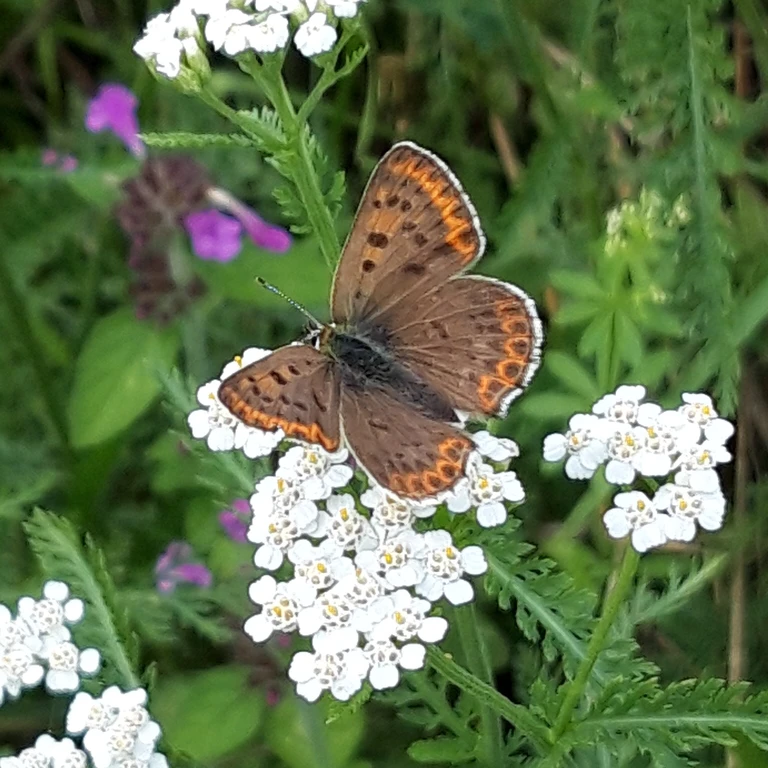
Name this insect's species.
Lycaena tityrus (also Loweia tityrus)
